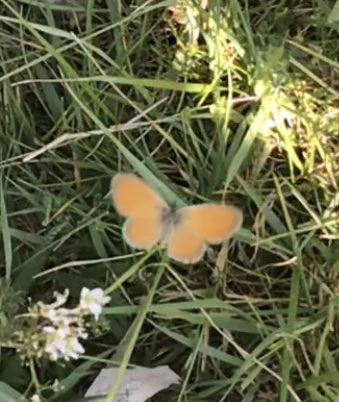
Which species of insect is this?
Coenonympha pamphilus
